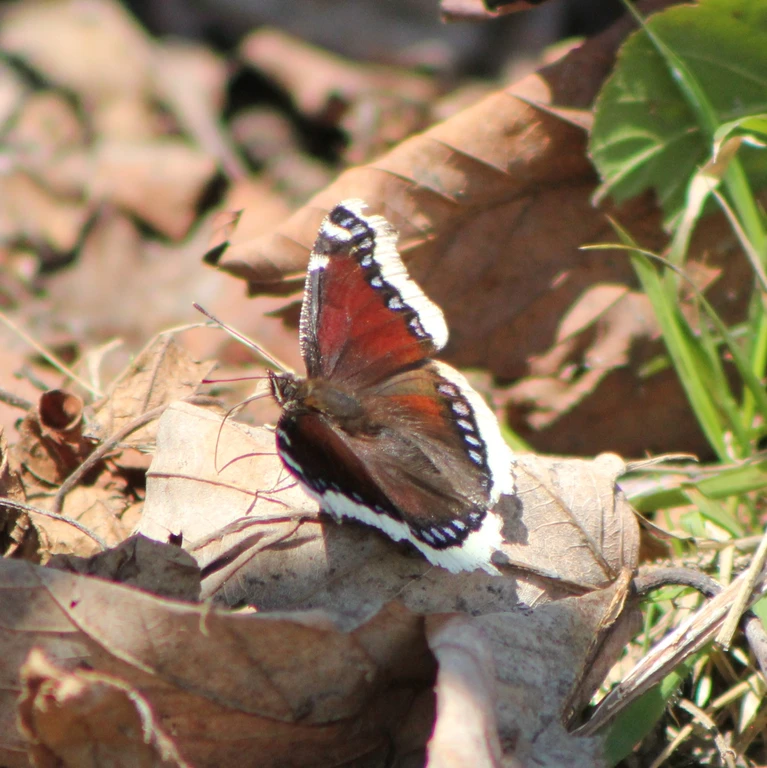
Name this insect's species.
Nymphalis antiopa
